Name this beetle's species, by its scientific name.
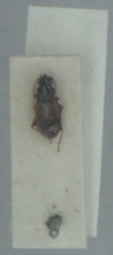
Bembidion ephippium
